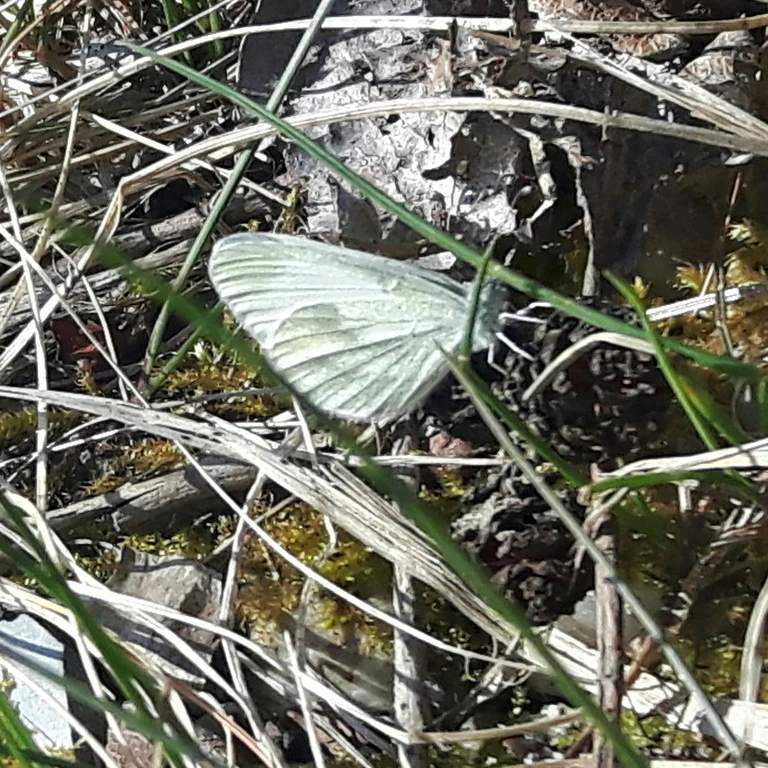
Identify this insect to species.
Leptidea sinapis/juvernica
